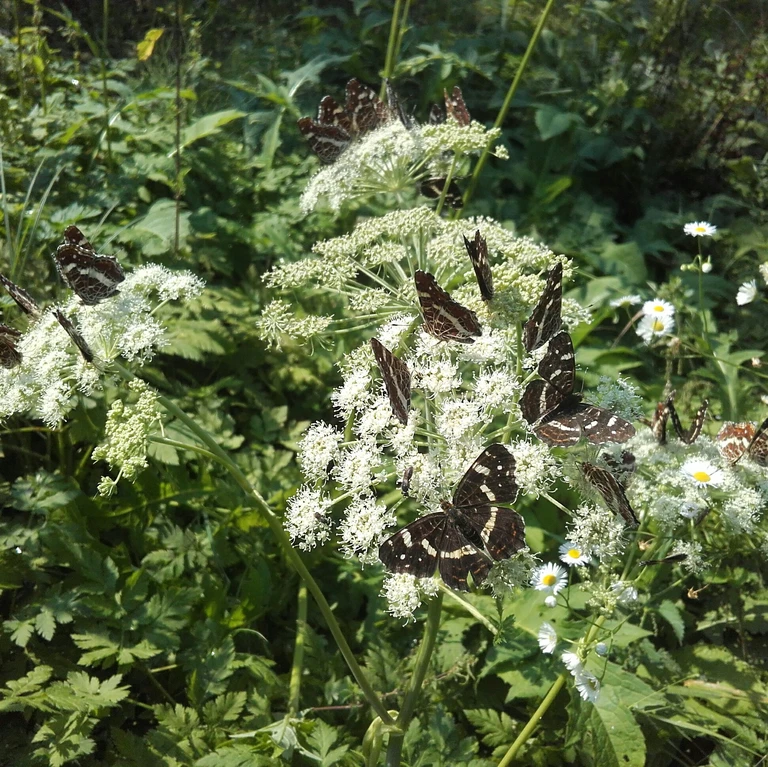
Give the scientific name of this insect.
Araschnia levana
